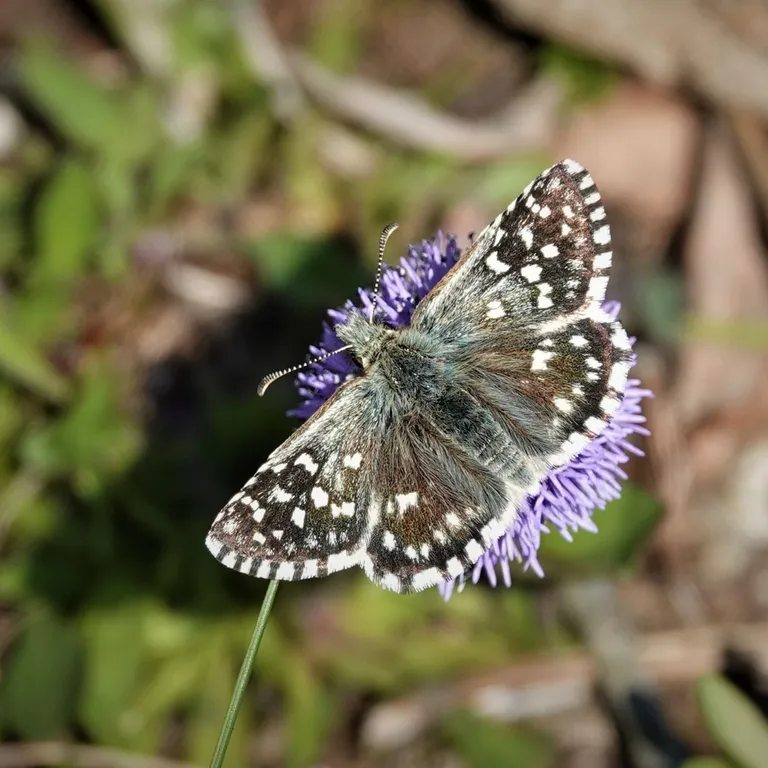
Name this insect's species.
Pyrgus malvae
